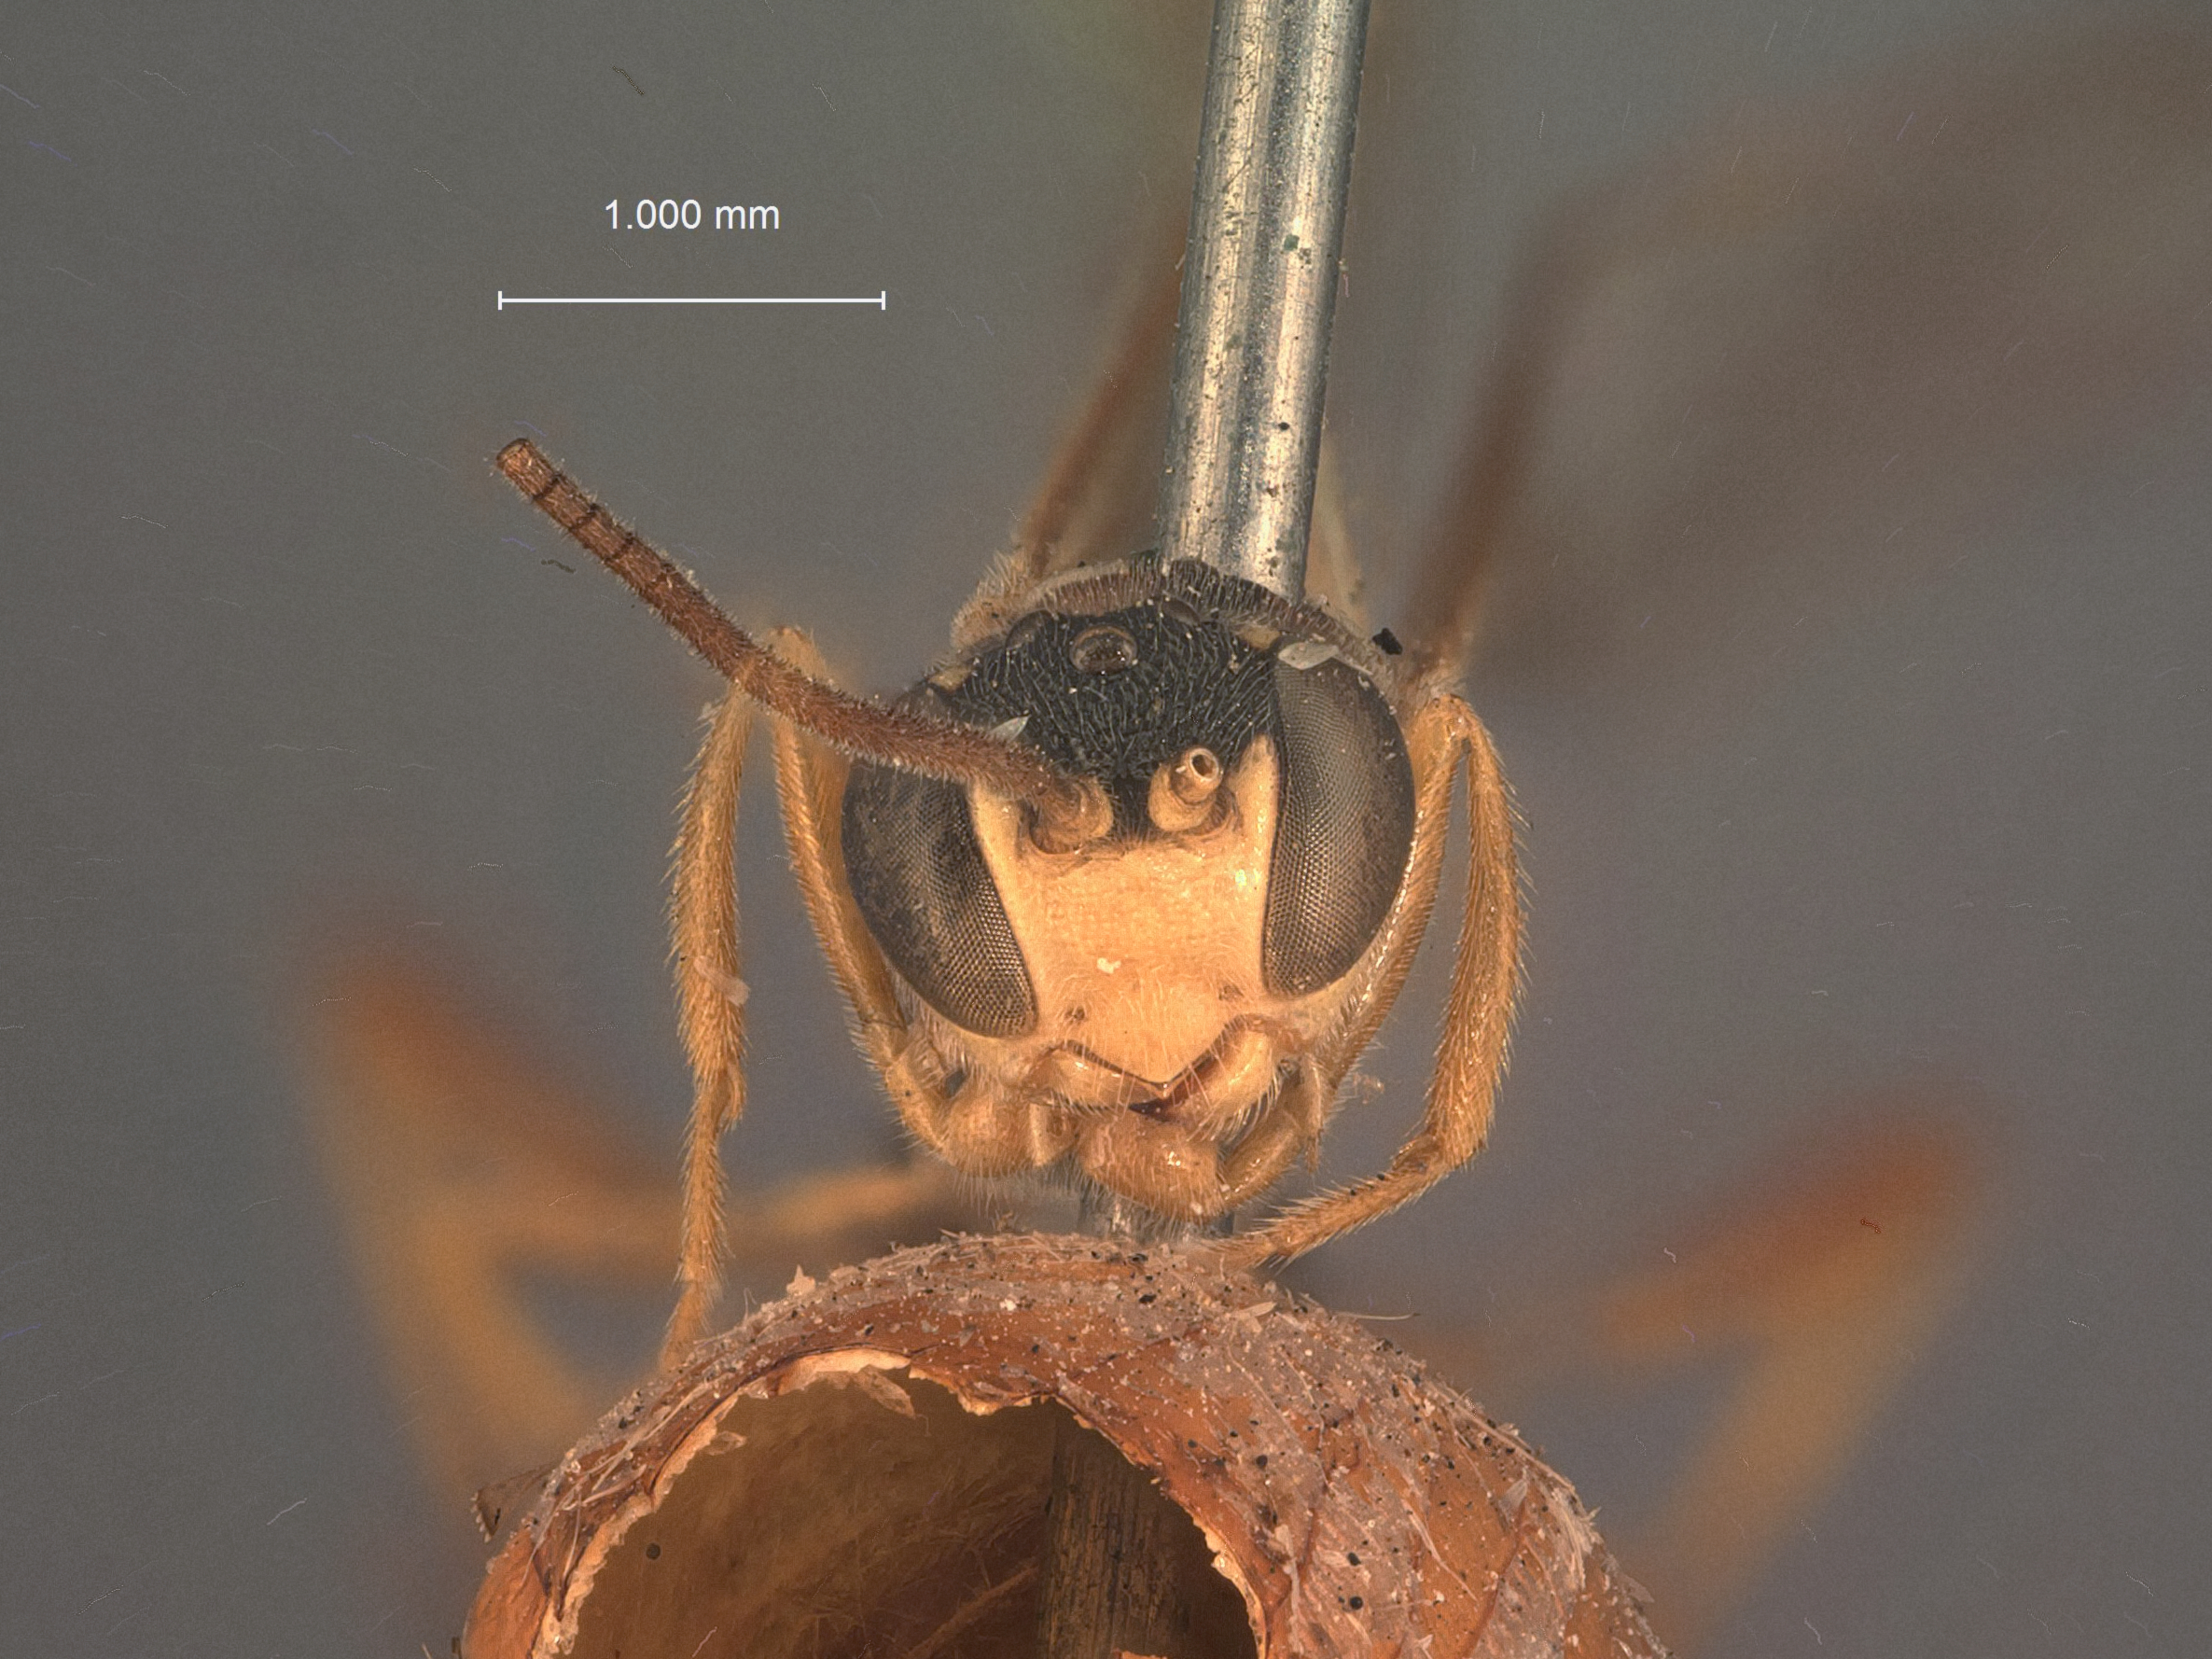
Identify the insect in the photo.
Agrypon puparum
